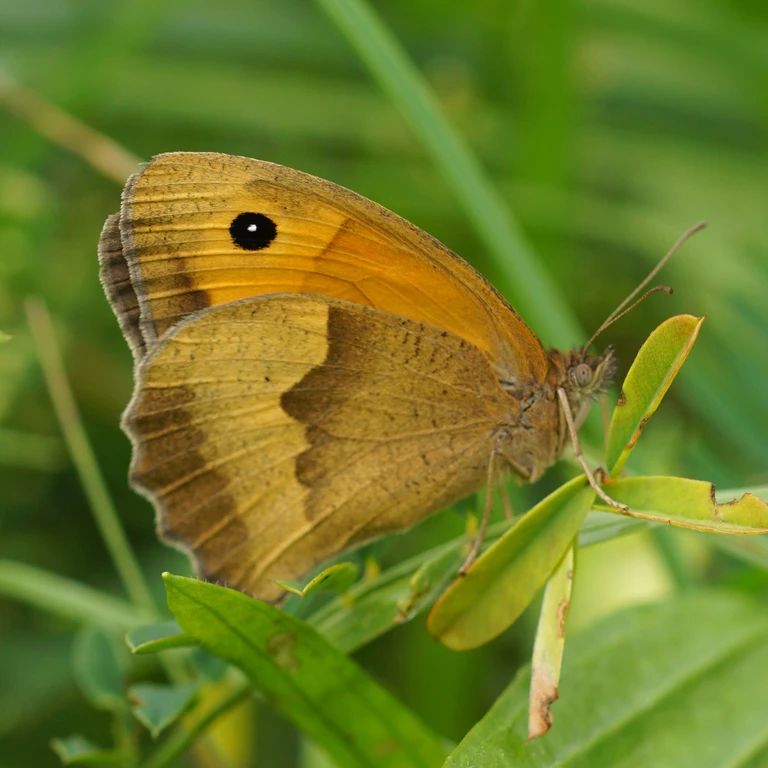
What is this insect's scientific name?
Maniola jurtina
